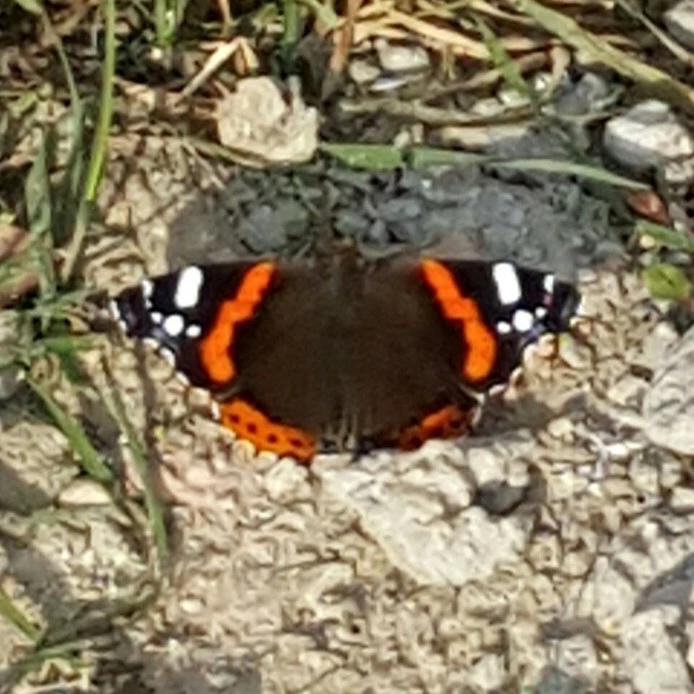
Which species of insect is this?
Vanessa atalanta
